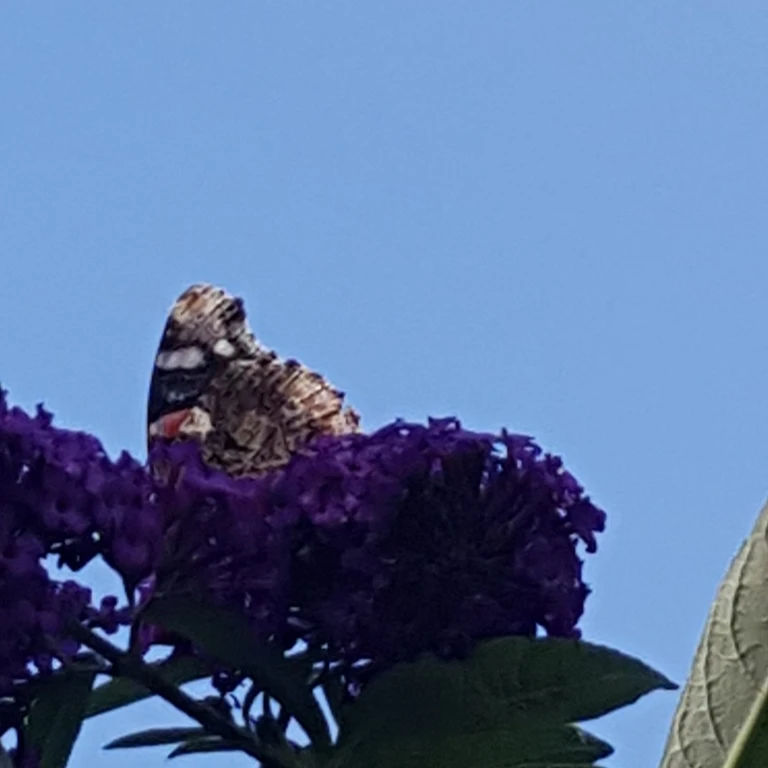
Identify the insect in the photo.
Vanessa atalanta
